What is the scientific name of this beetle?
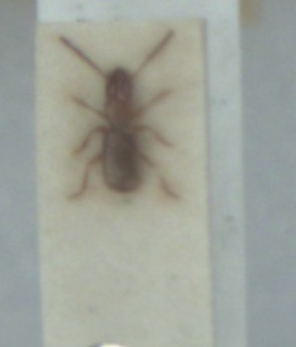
Aepus marinus
